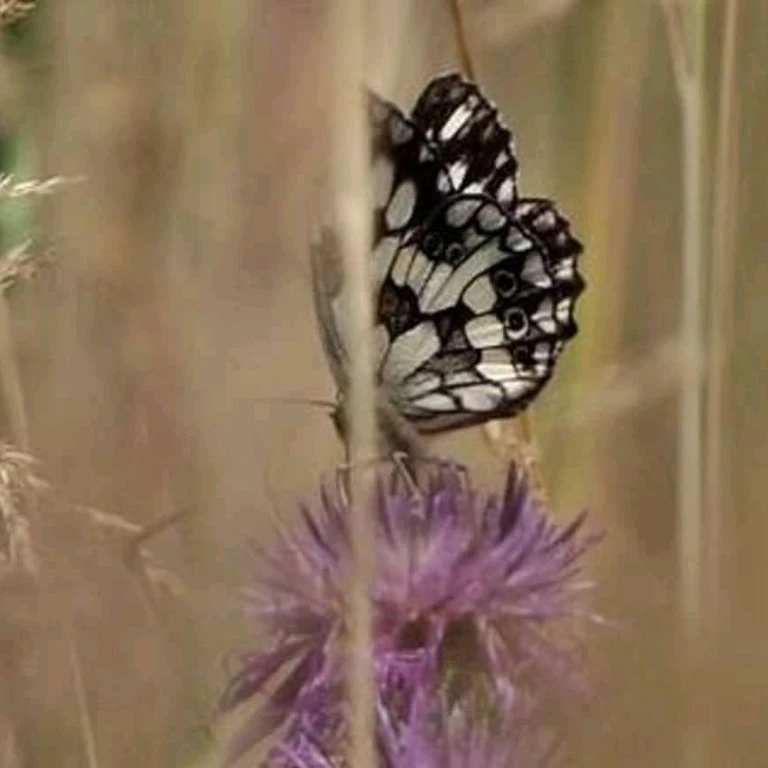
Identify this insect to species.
Melanargia galathea
